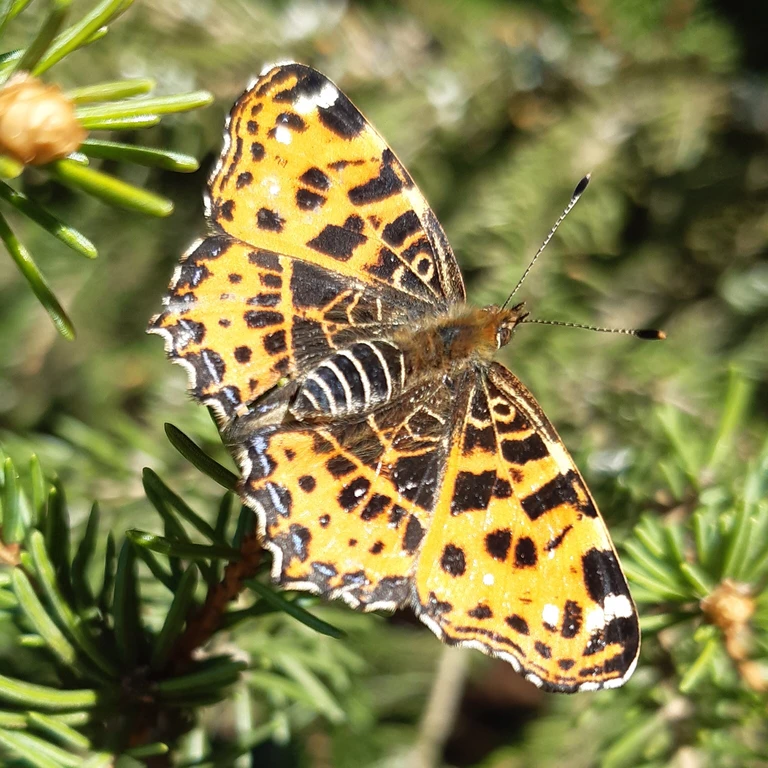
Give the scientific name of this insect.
Araschnia levana
